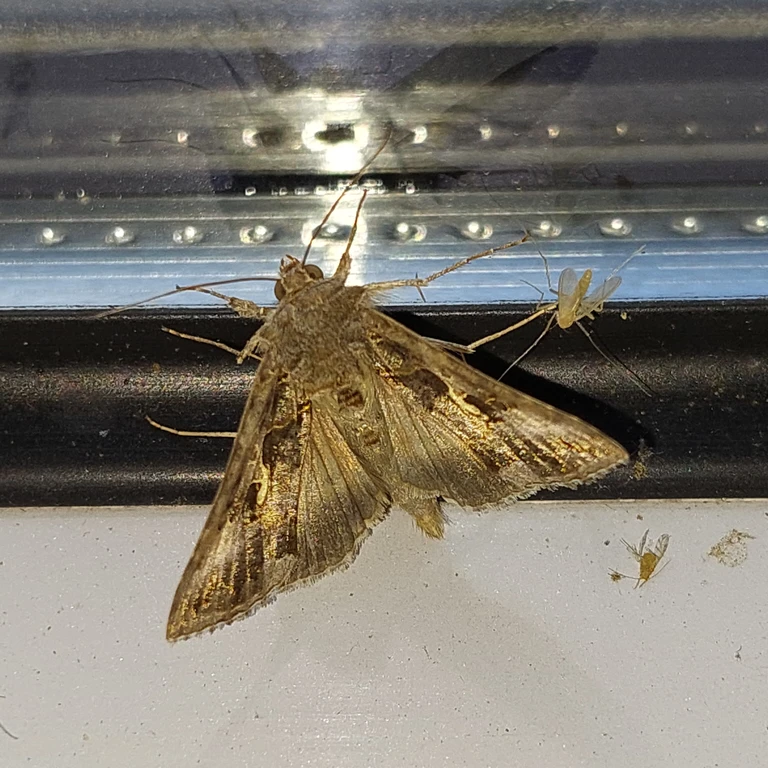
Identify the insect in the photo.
Autographa gamma
